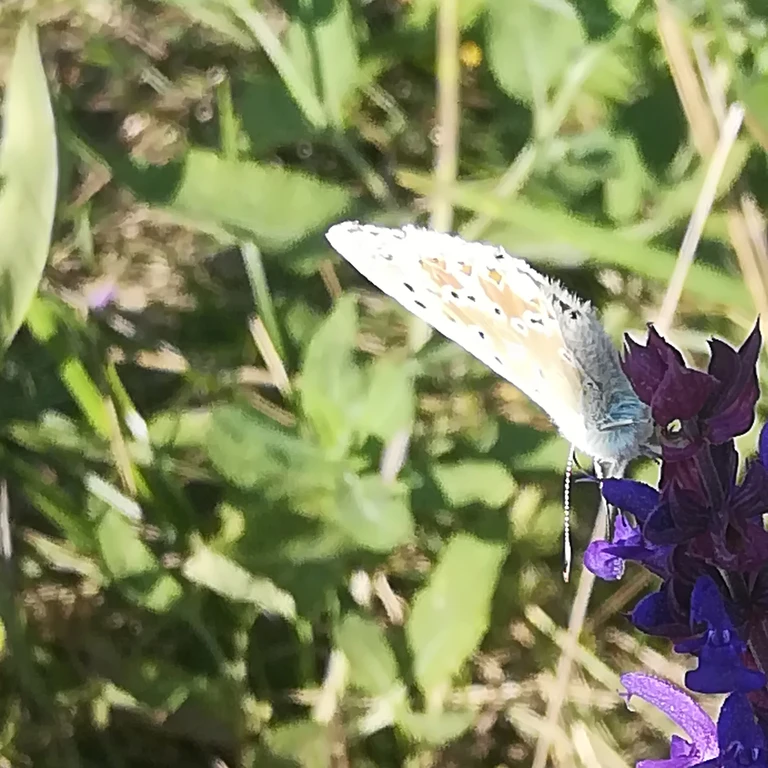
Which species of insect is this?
Lysandra coridon
